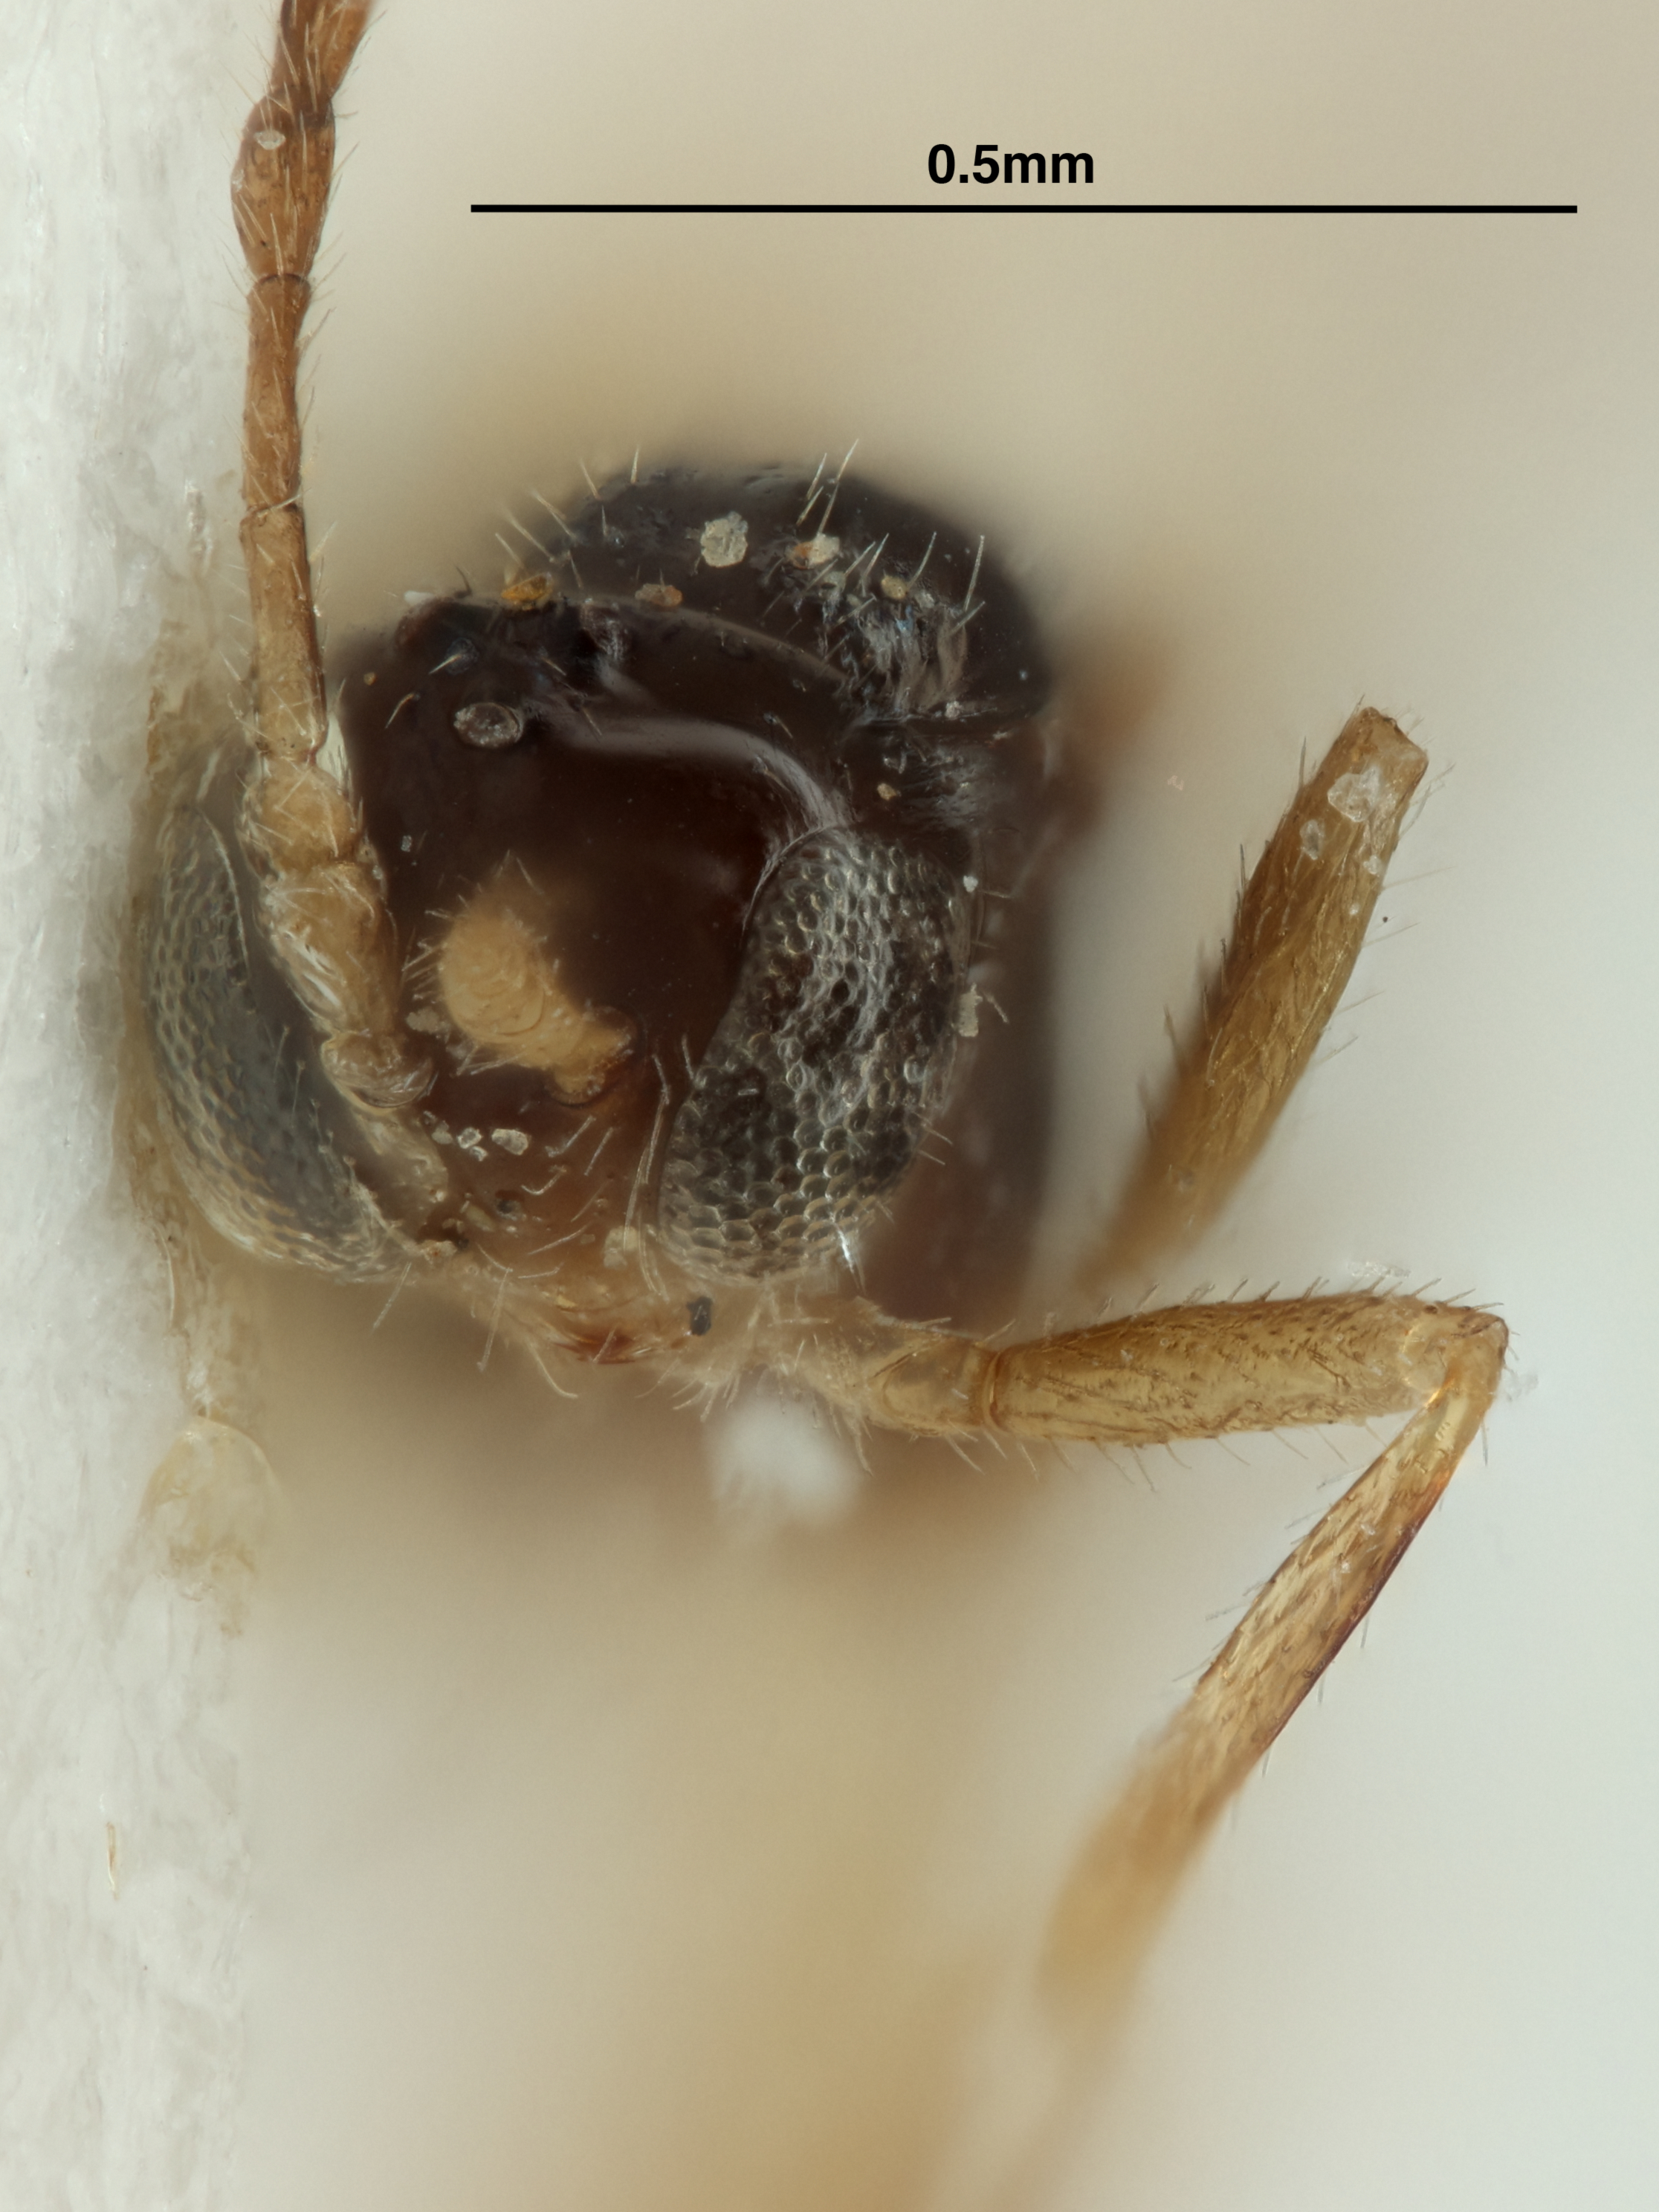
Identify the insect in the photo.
Trioxys setaceus
